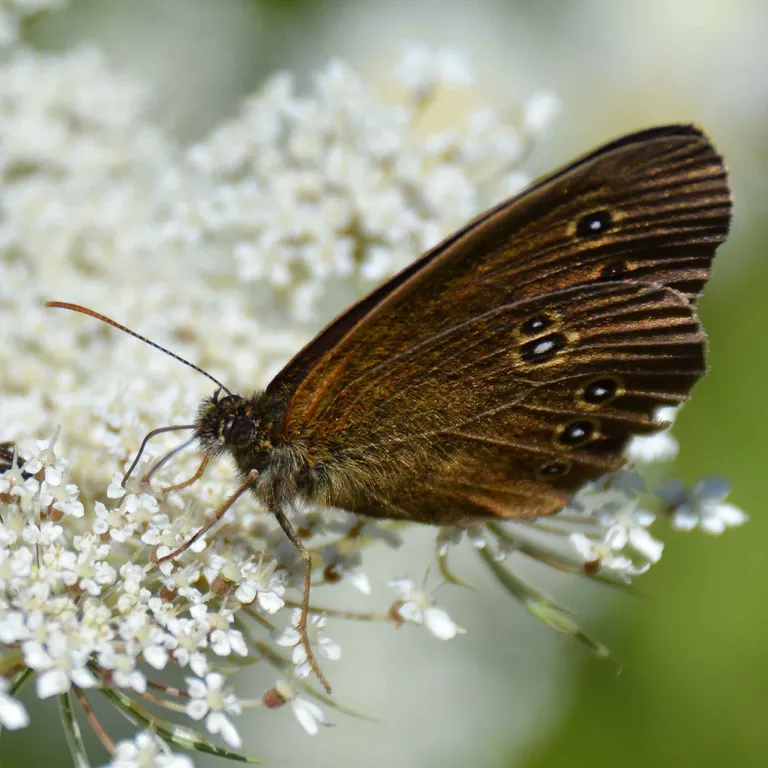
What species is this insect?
Aphantopus hyperantus
